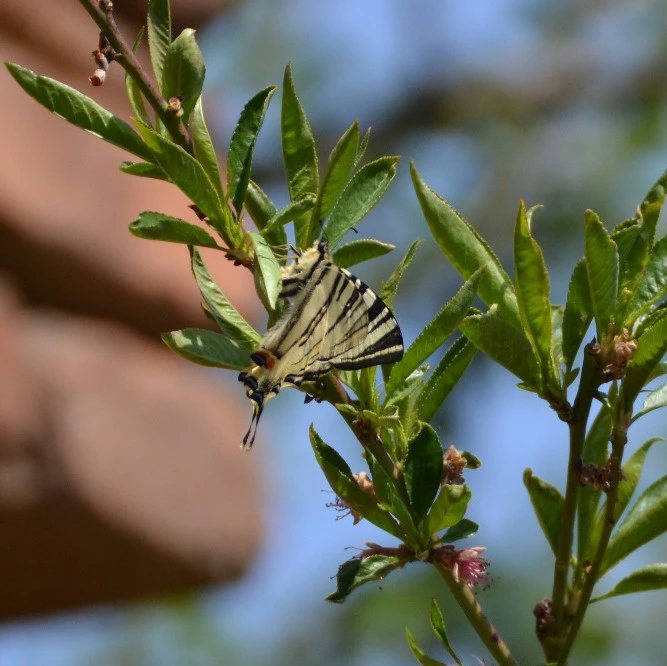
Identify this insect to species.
Iphiclides podalirius
